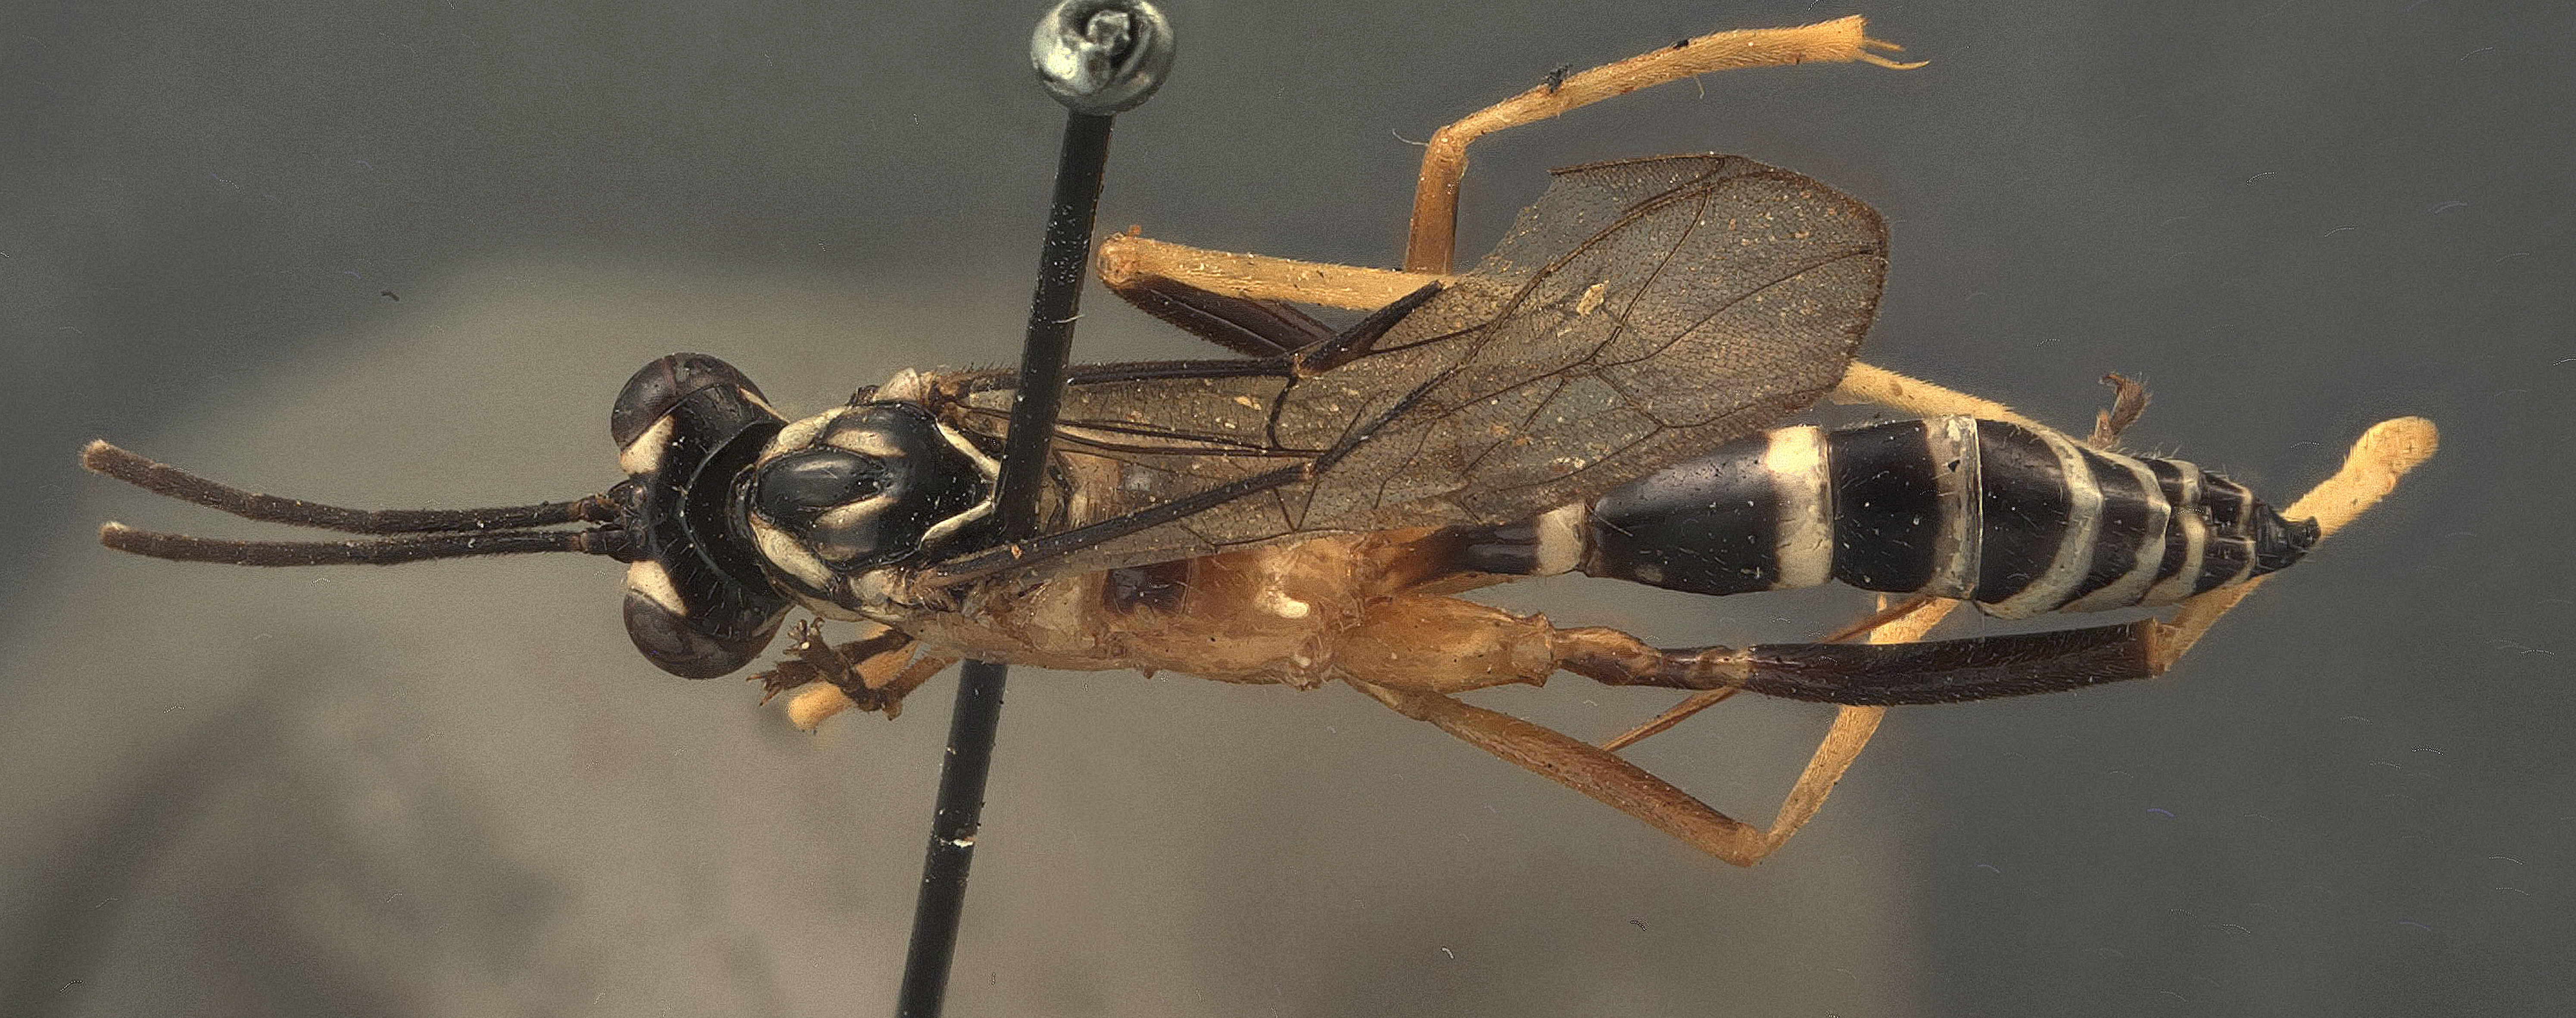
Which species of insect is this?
Polycyrtus mediotinctus
